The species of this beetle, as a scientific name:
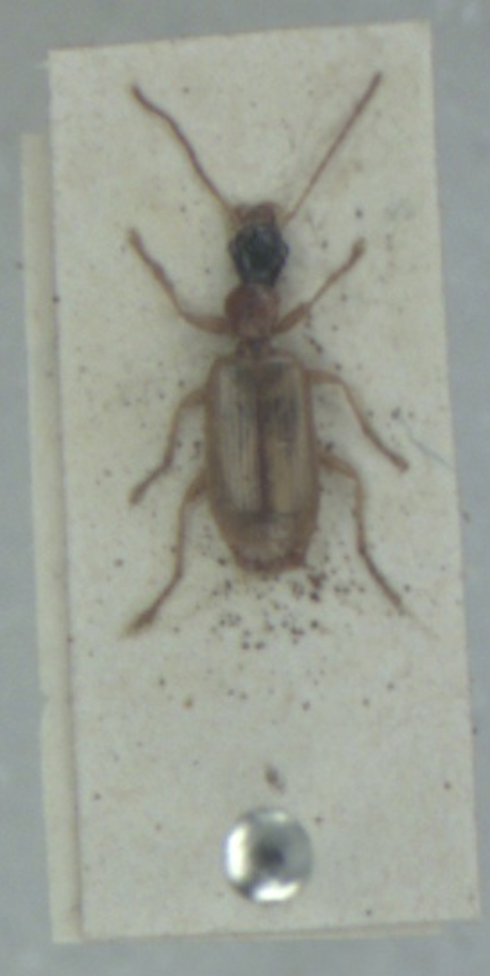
Demetrias atricapillus
